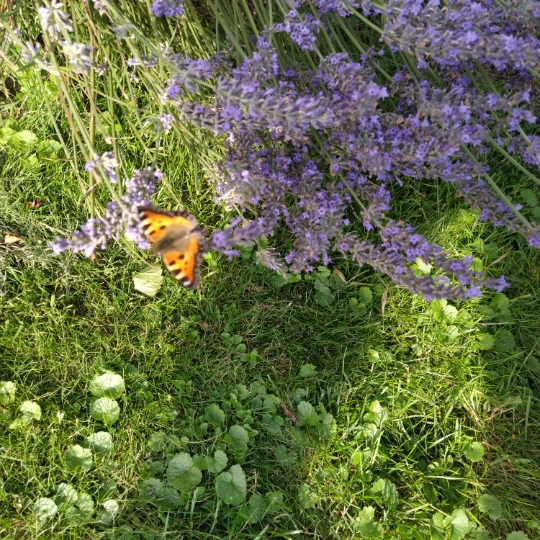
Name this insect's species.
Aglais urticae
